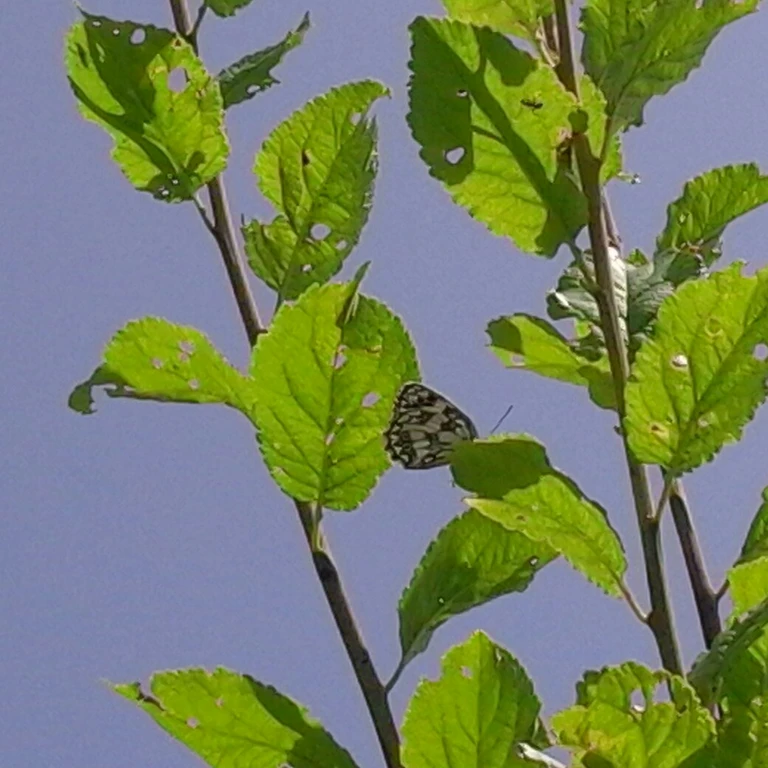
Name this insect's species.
Melanargia galathea
